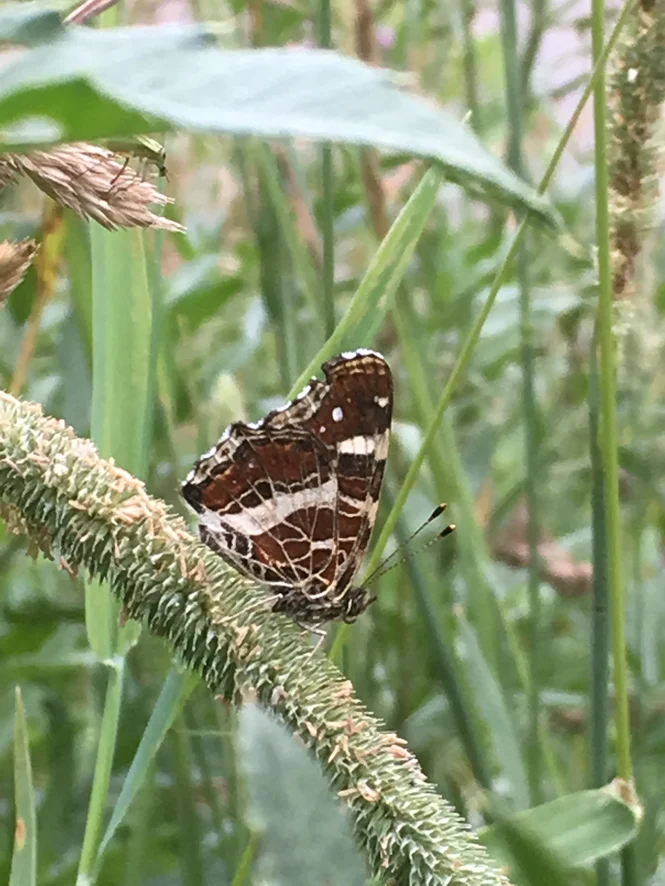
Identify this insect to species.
Araschnia levana
